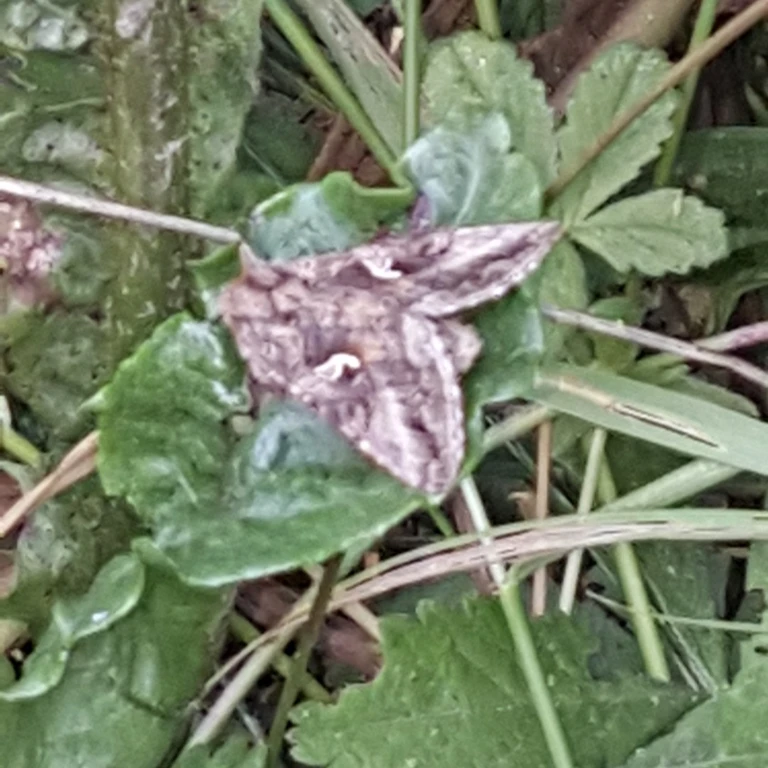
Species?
Autographa gamma
